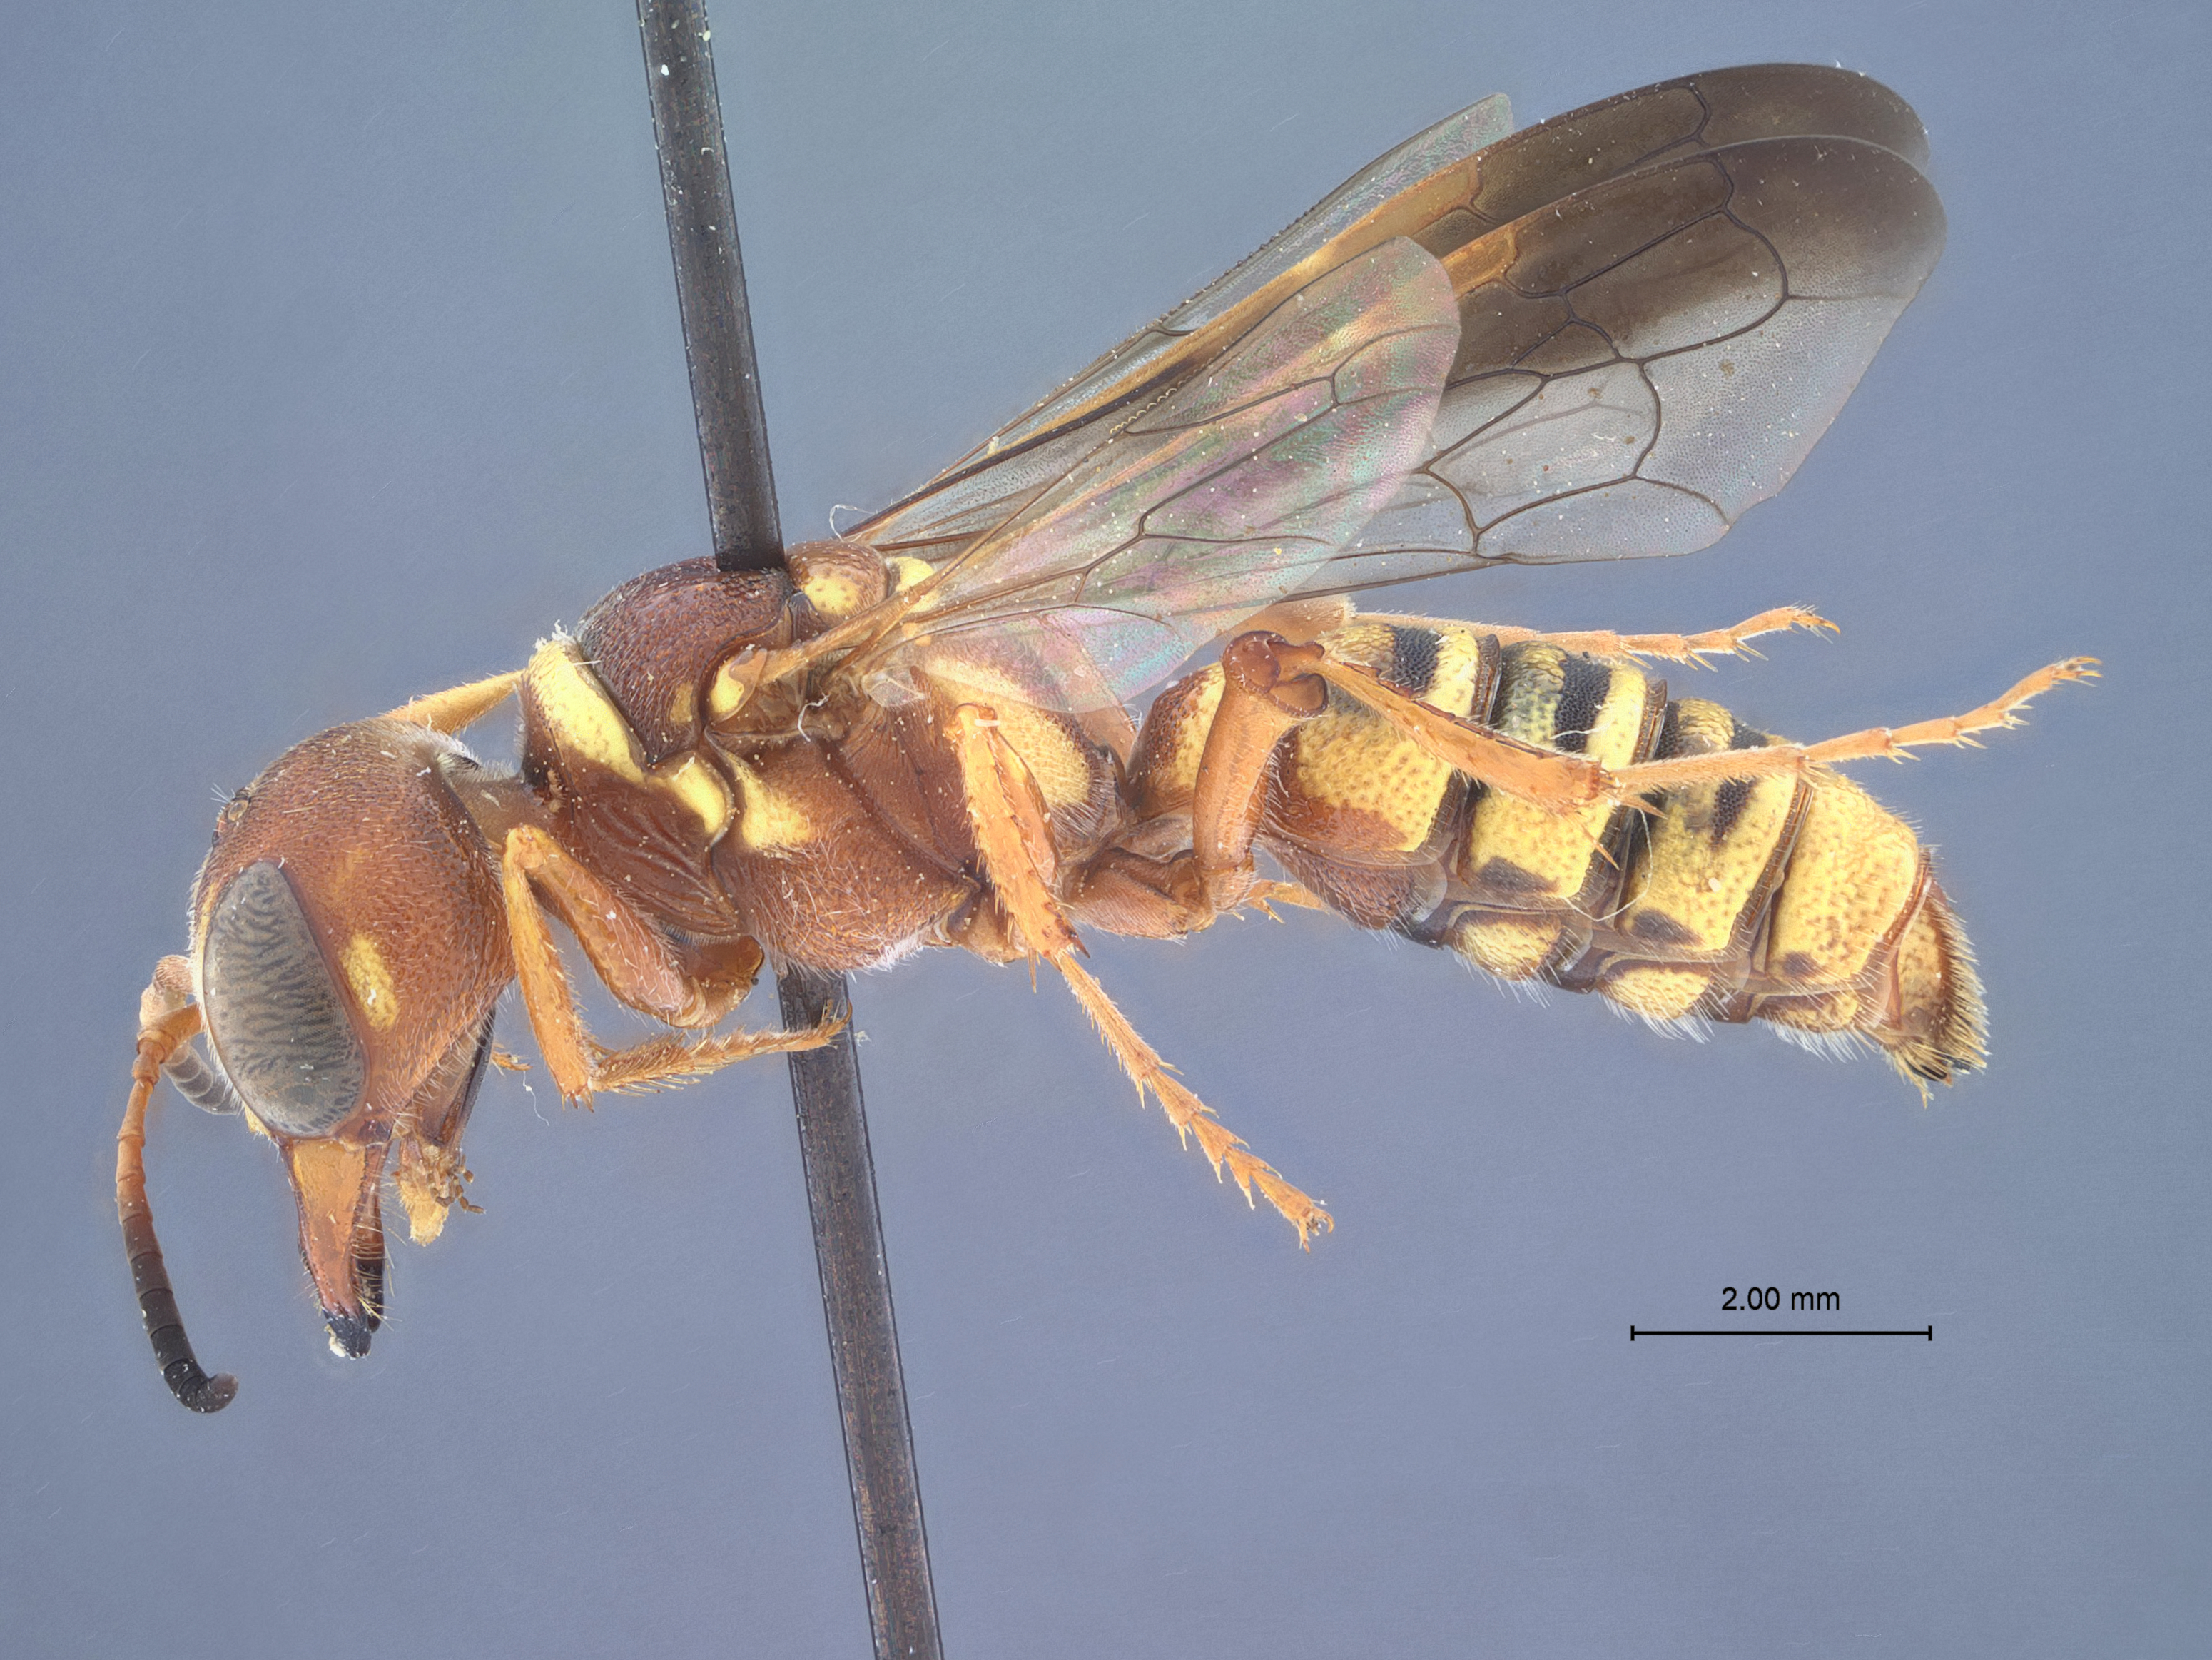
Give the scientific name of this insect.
Eucerceris sonorae
